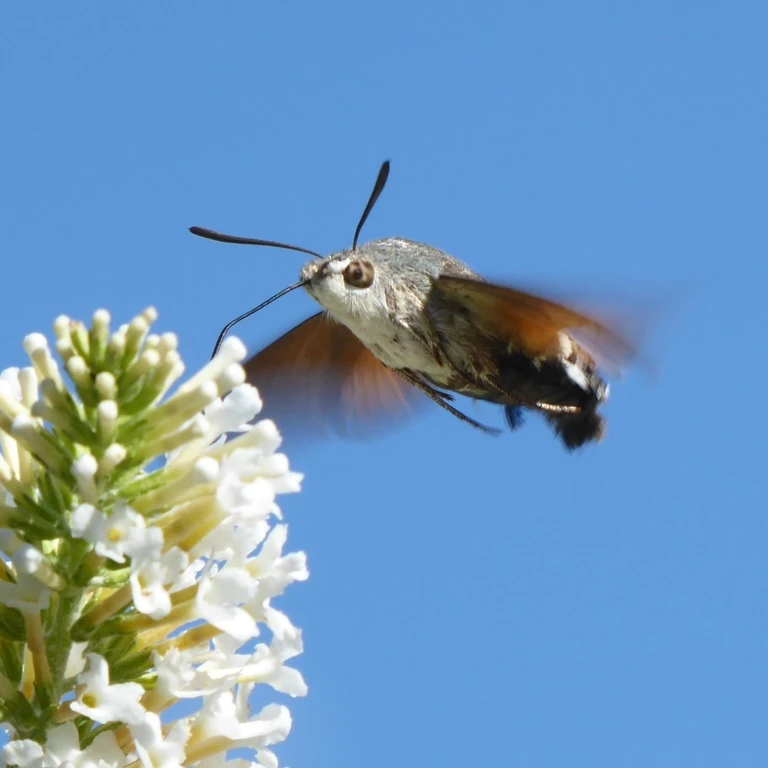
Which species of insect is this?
Macroglossum stellatarum
